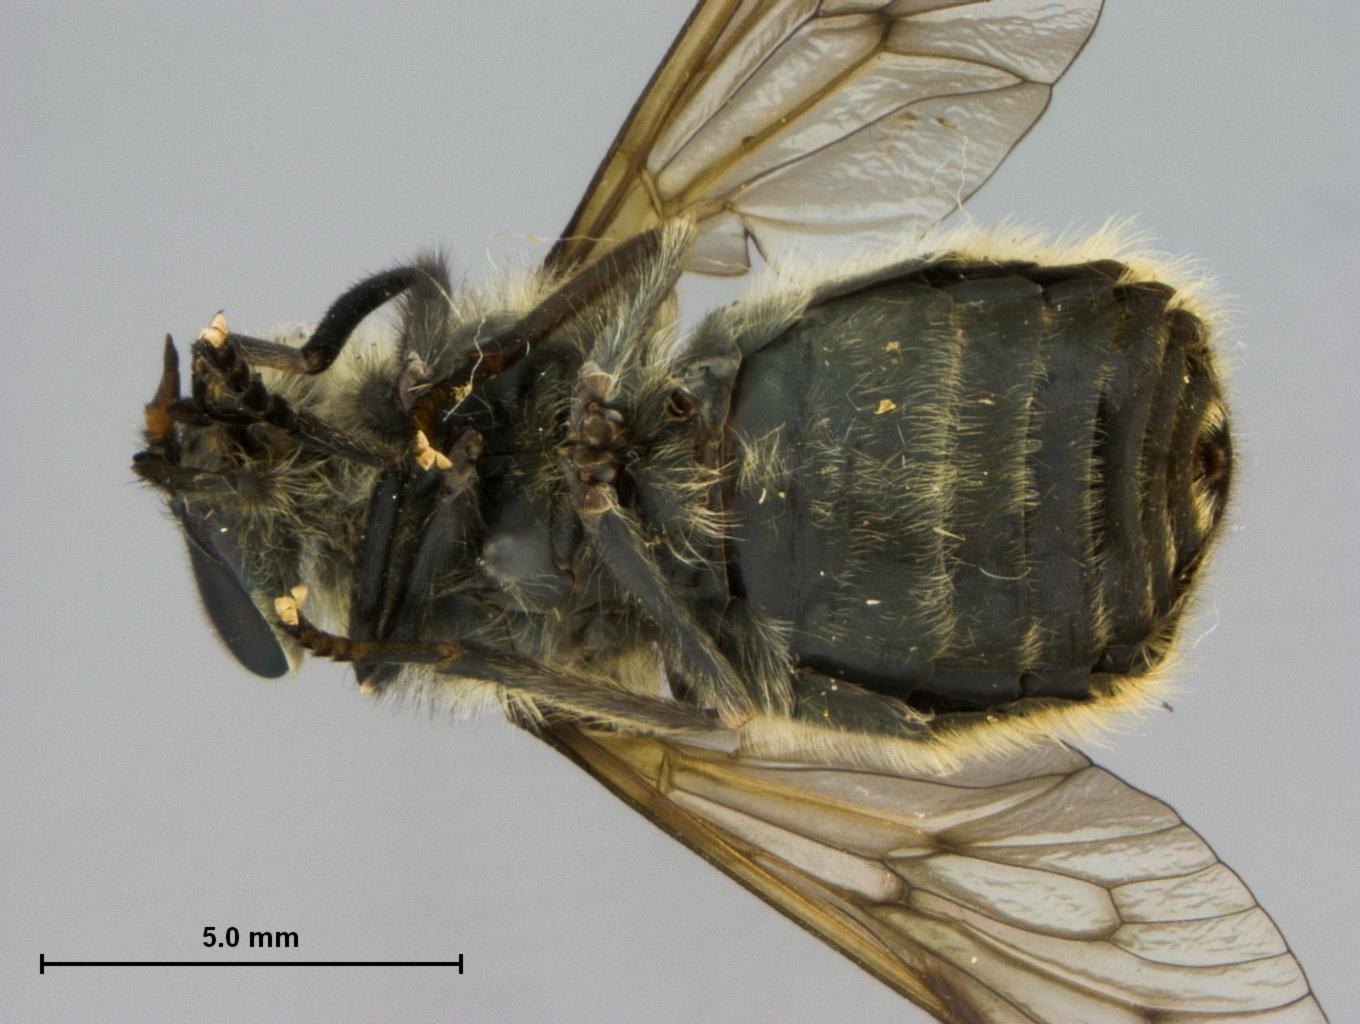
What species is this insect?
Hybomitra stigmoptera
